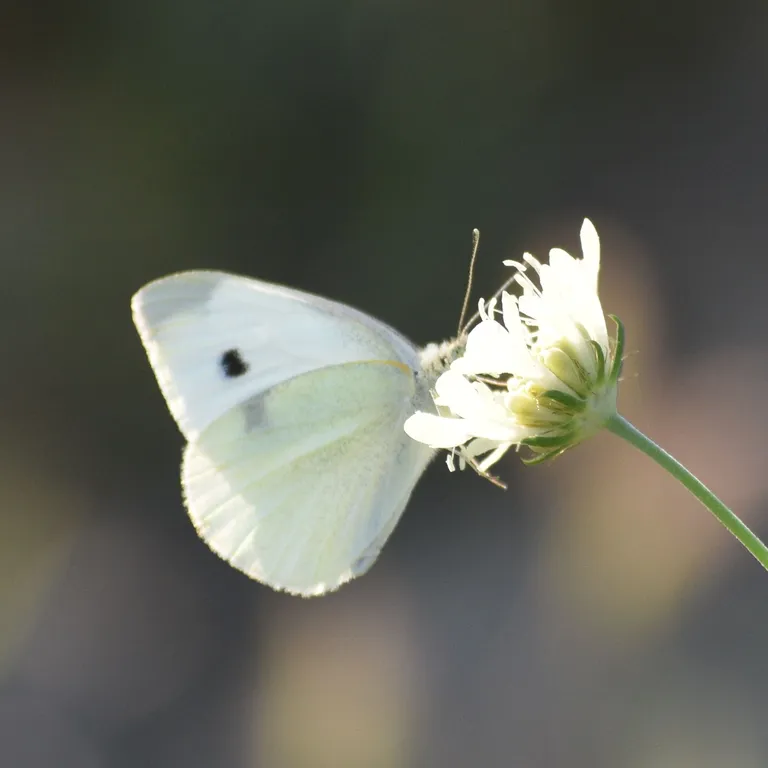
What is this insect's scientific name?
Pieris rapae
